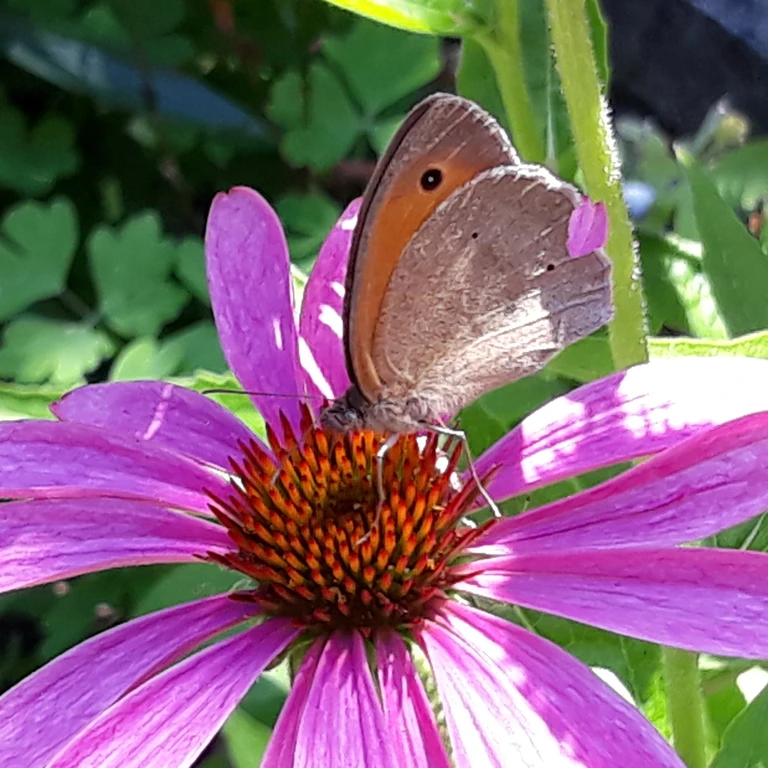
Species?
Maniola jurtina
